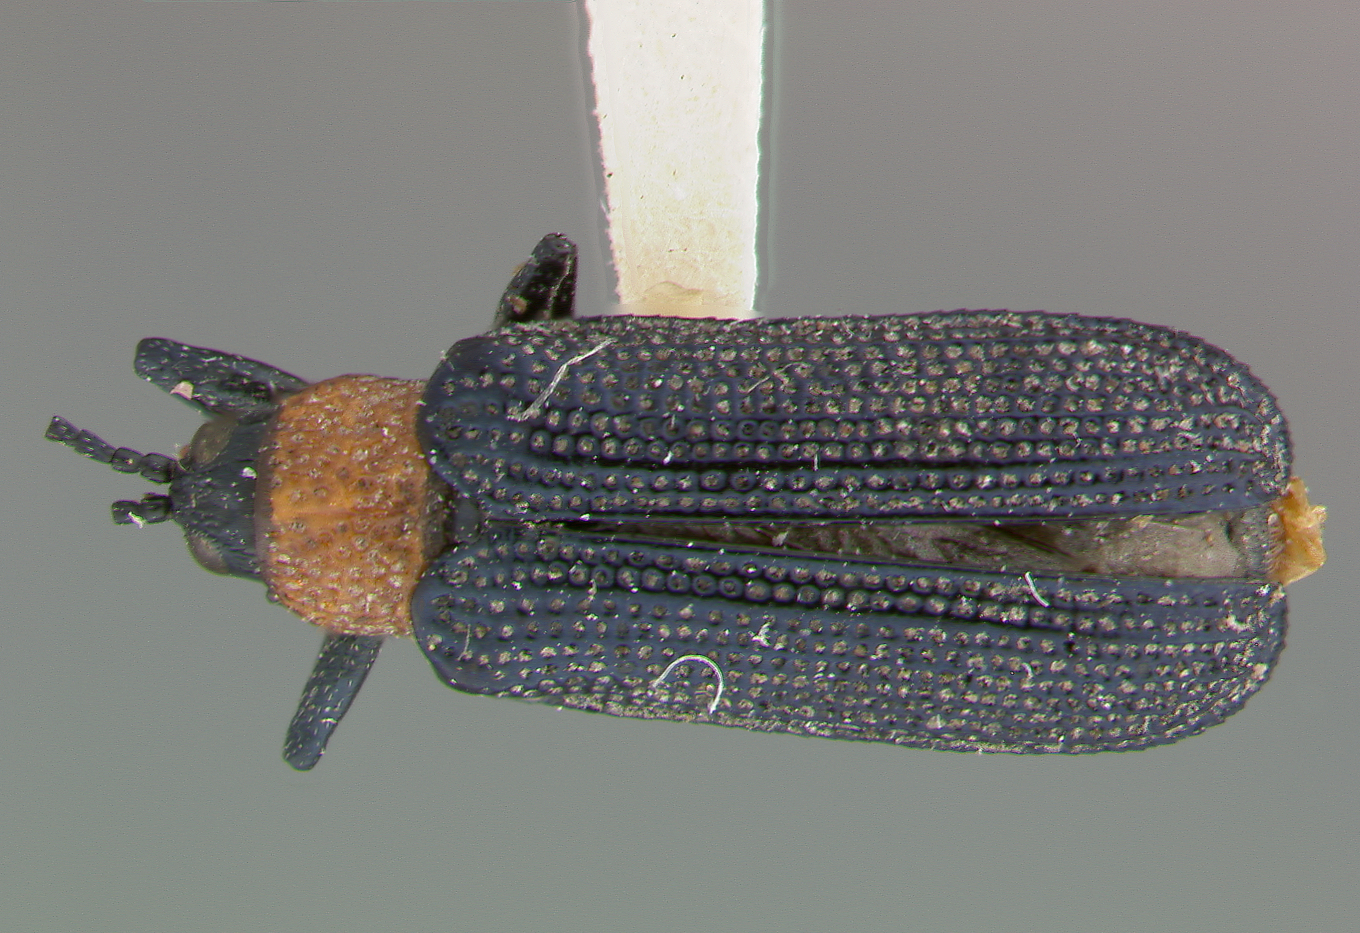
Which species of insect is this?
Chalepus walshi
